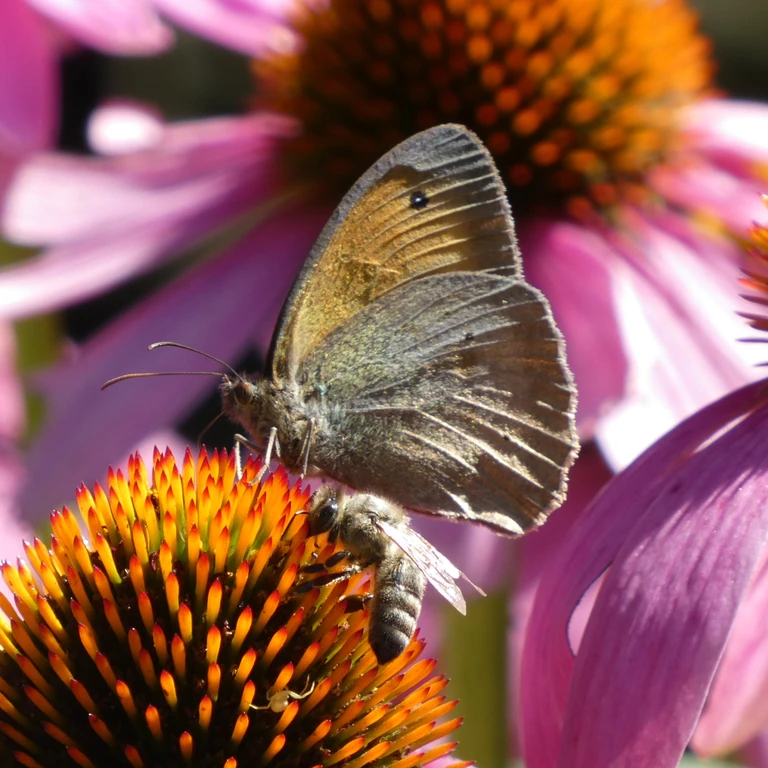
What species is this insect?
Maniola jurtina
